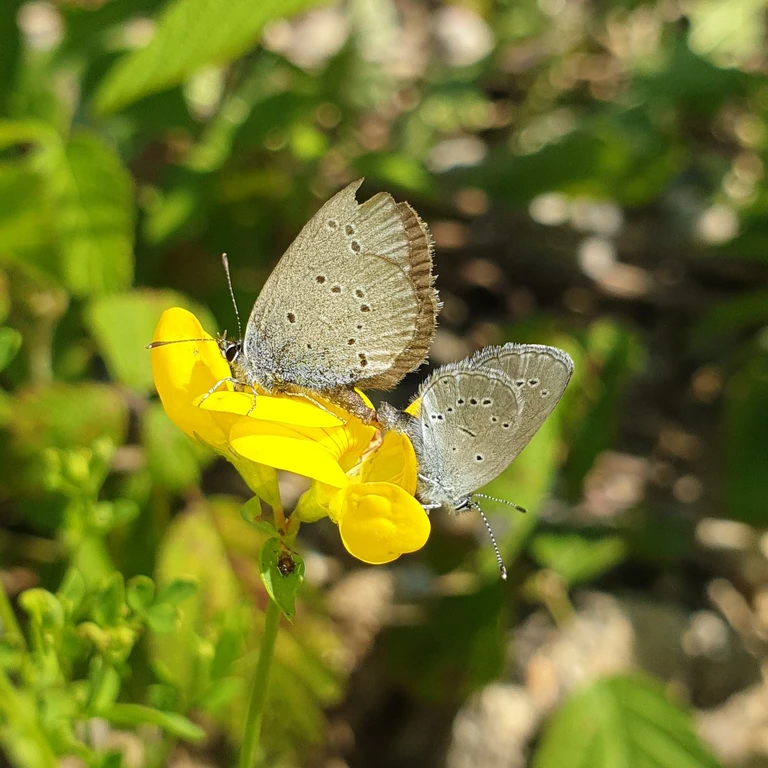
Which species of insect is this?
Cupido minimus
